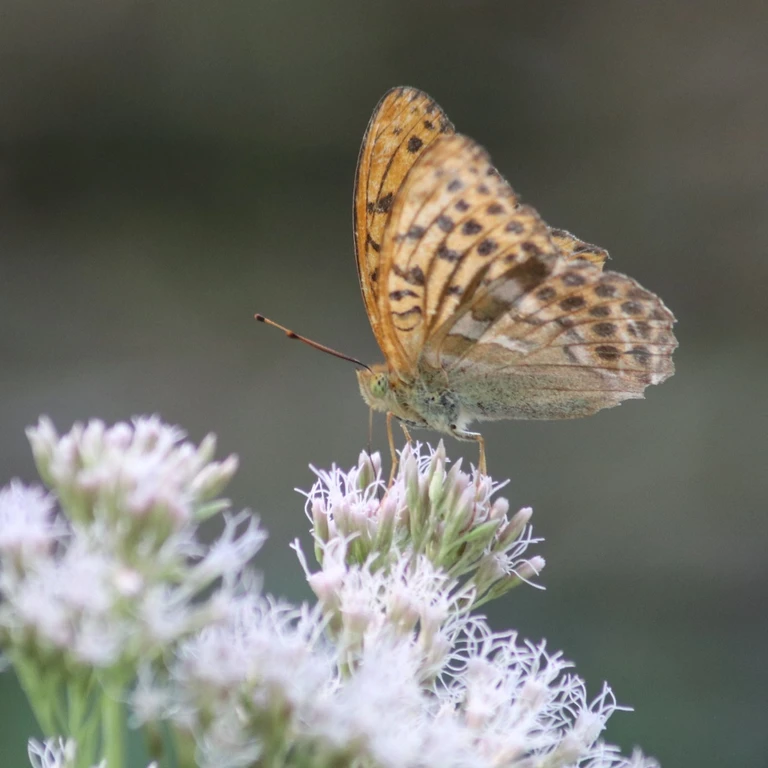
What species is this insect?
Argynnis paphia
